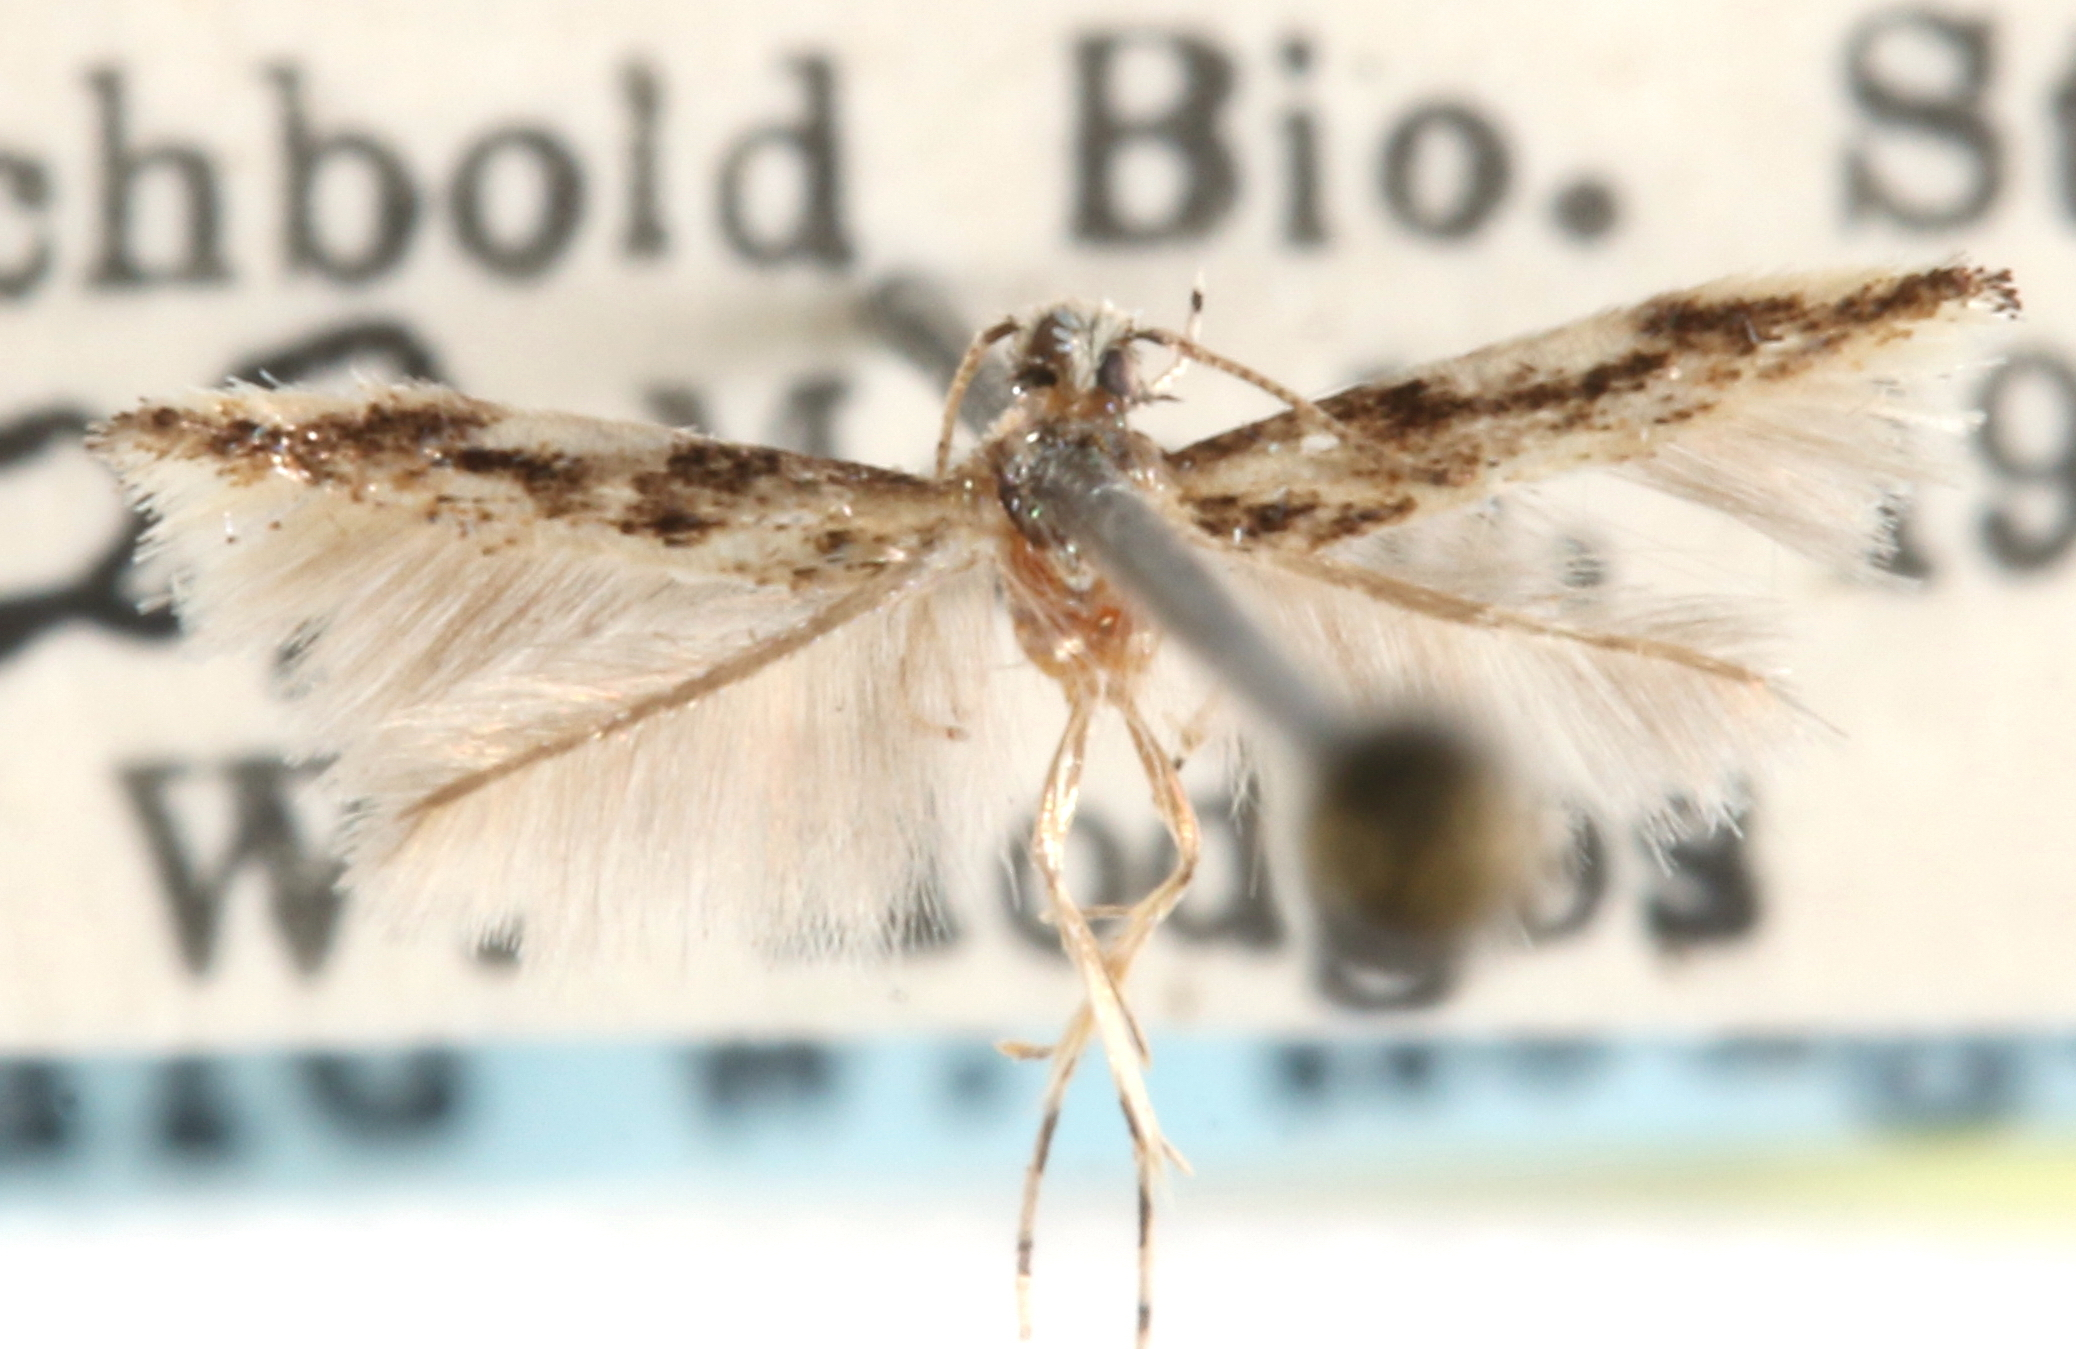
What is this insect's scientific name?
Melanocinclis lineigera
